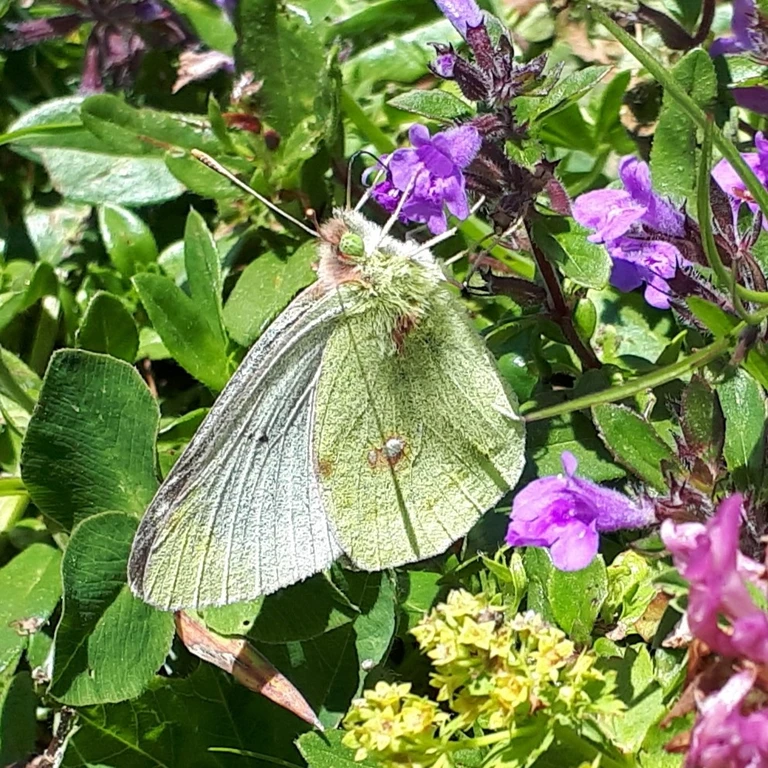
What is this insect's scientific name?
Colias phicomone
